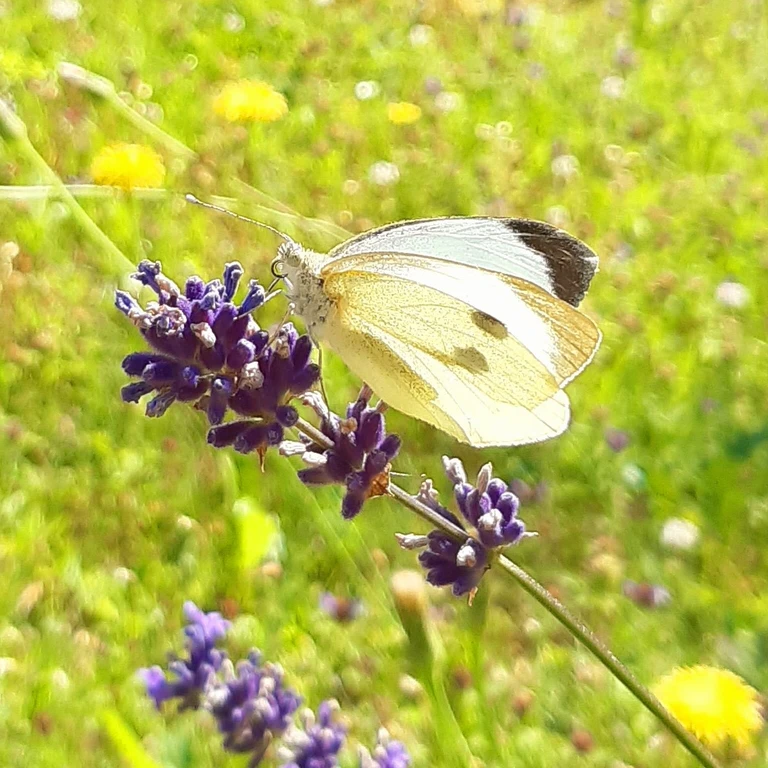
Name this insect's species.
Pieris brassicae
